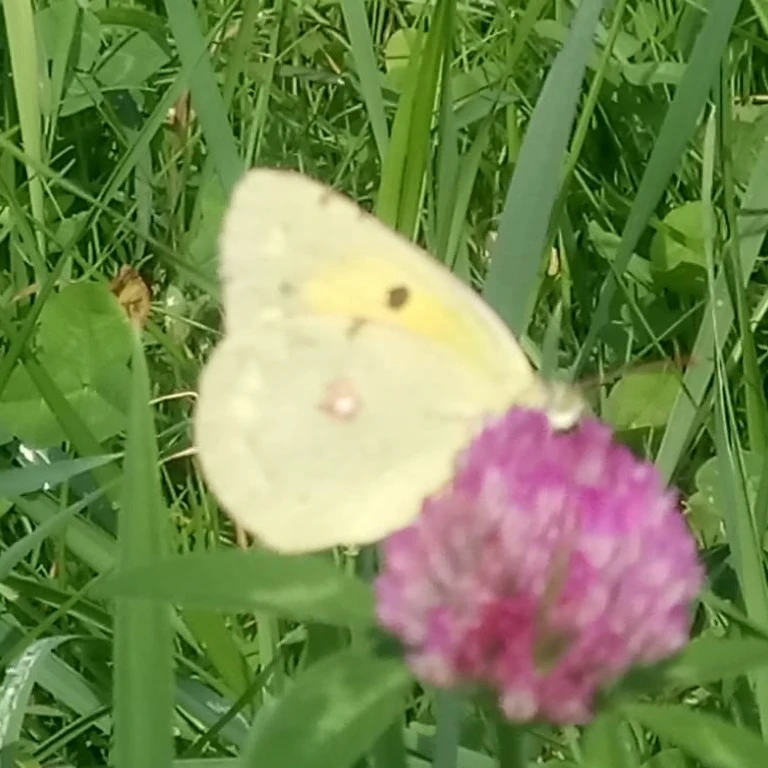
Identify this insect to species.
Colias croceus
